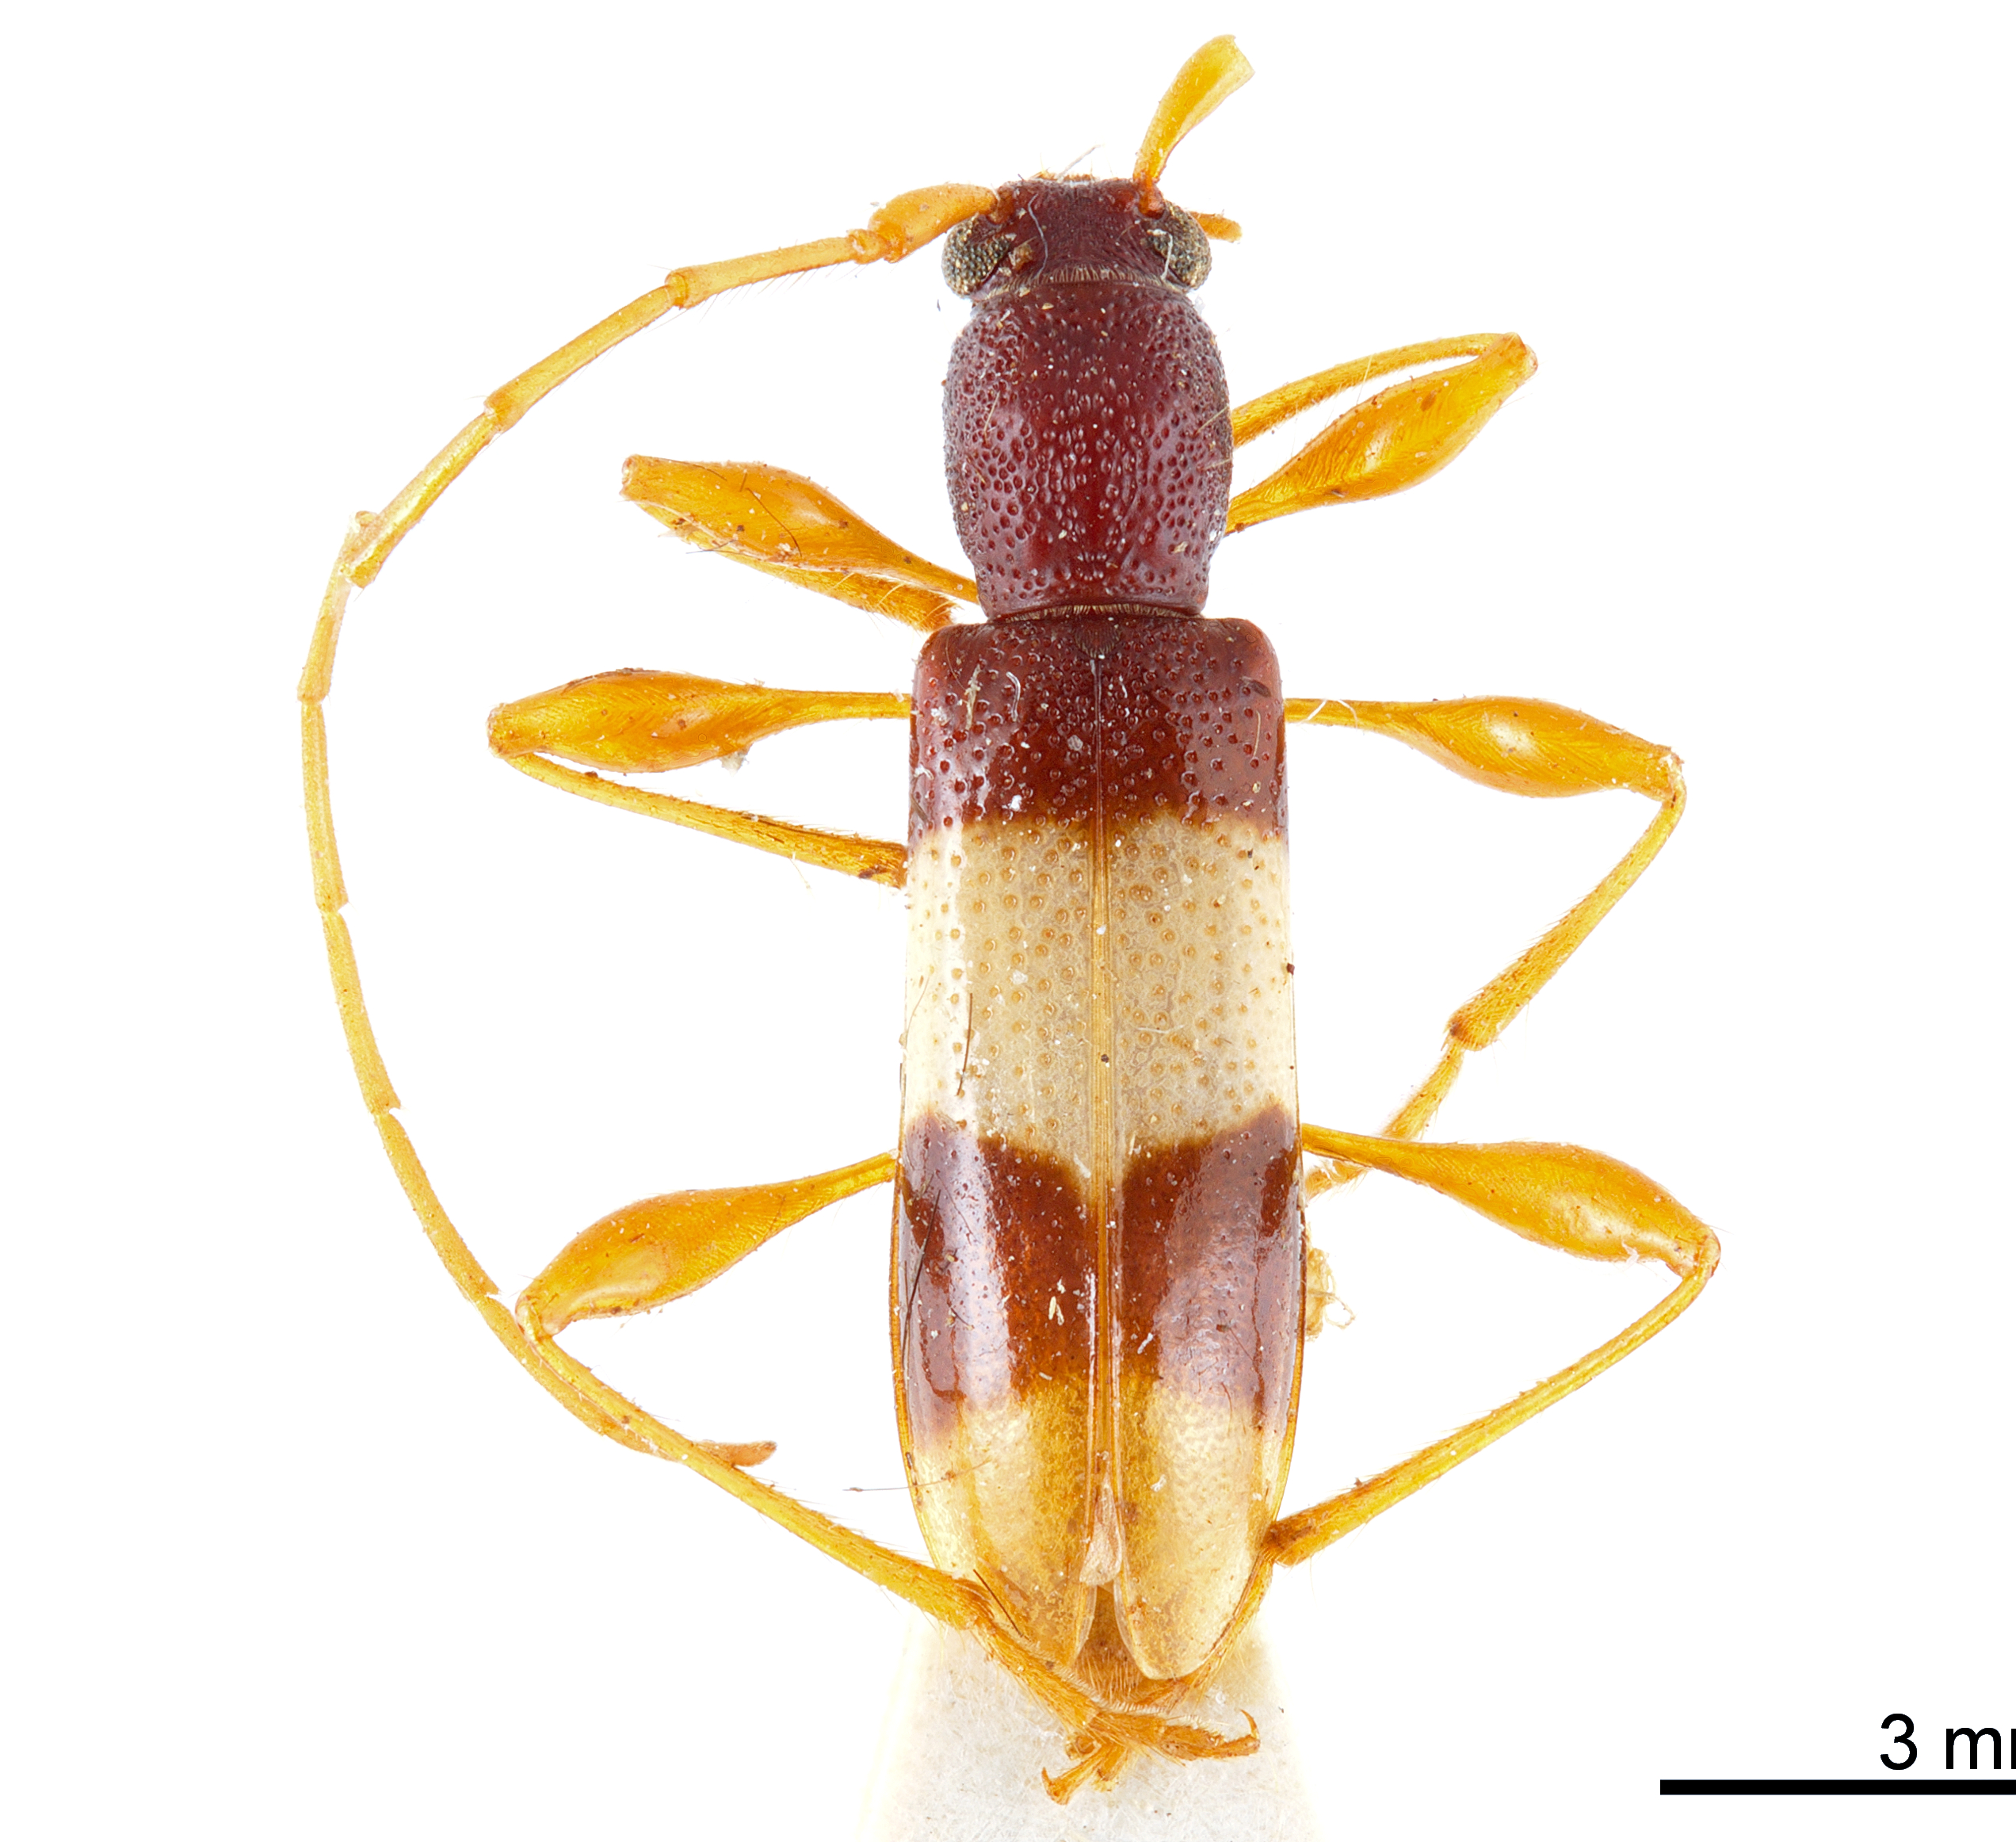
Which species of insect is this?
Xenocompsa semipolita
